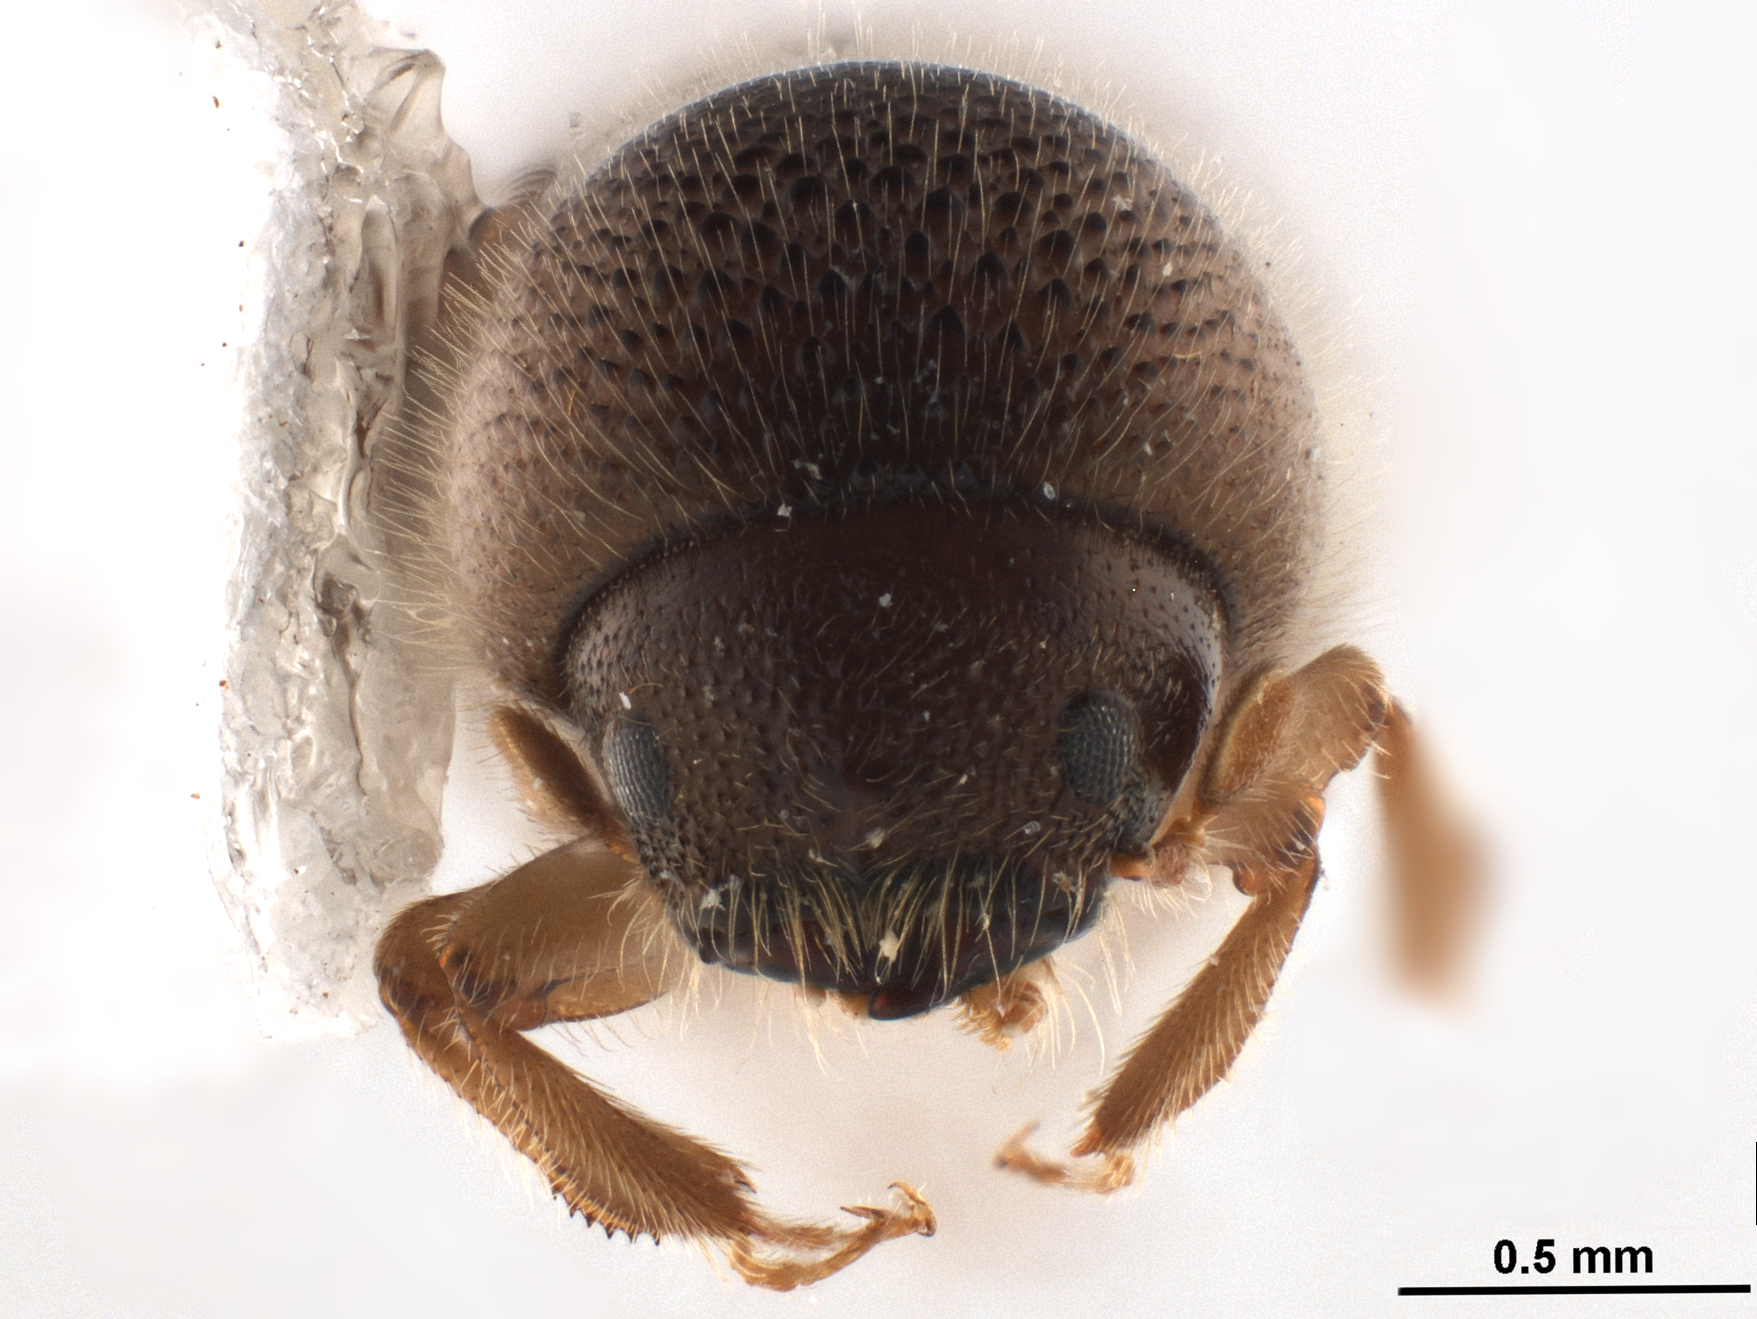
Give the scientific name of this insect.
Xyloterinus politus
